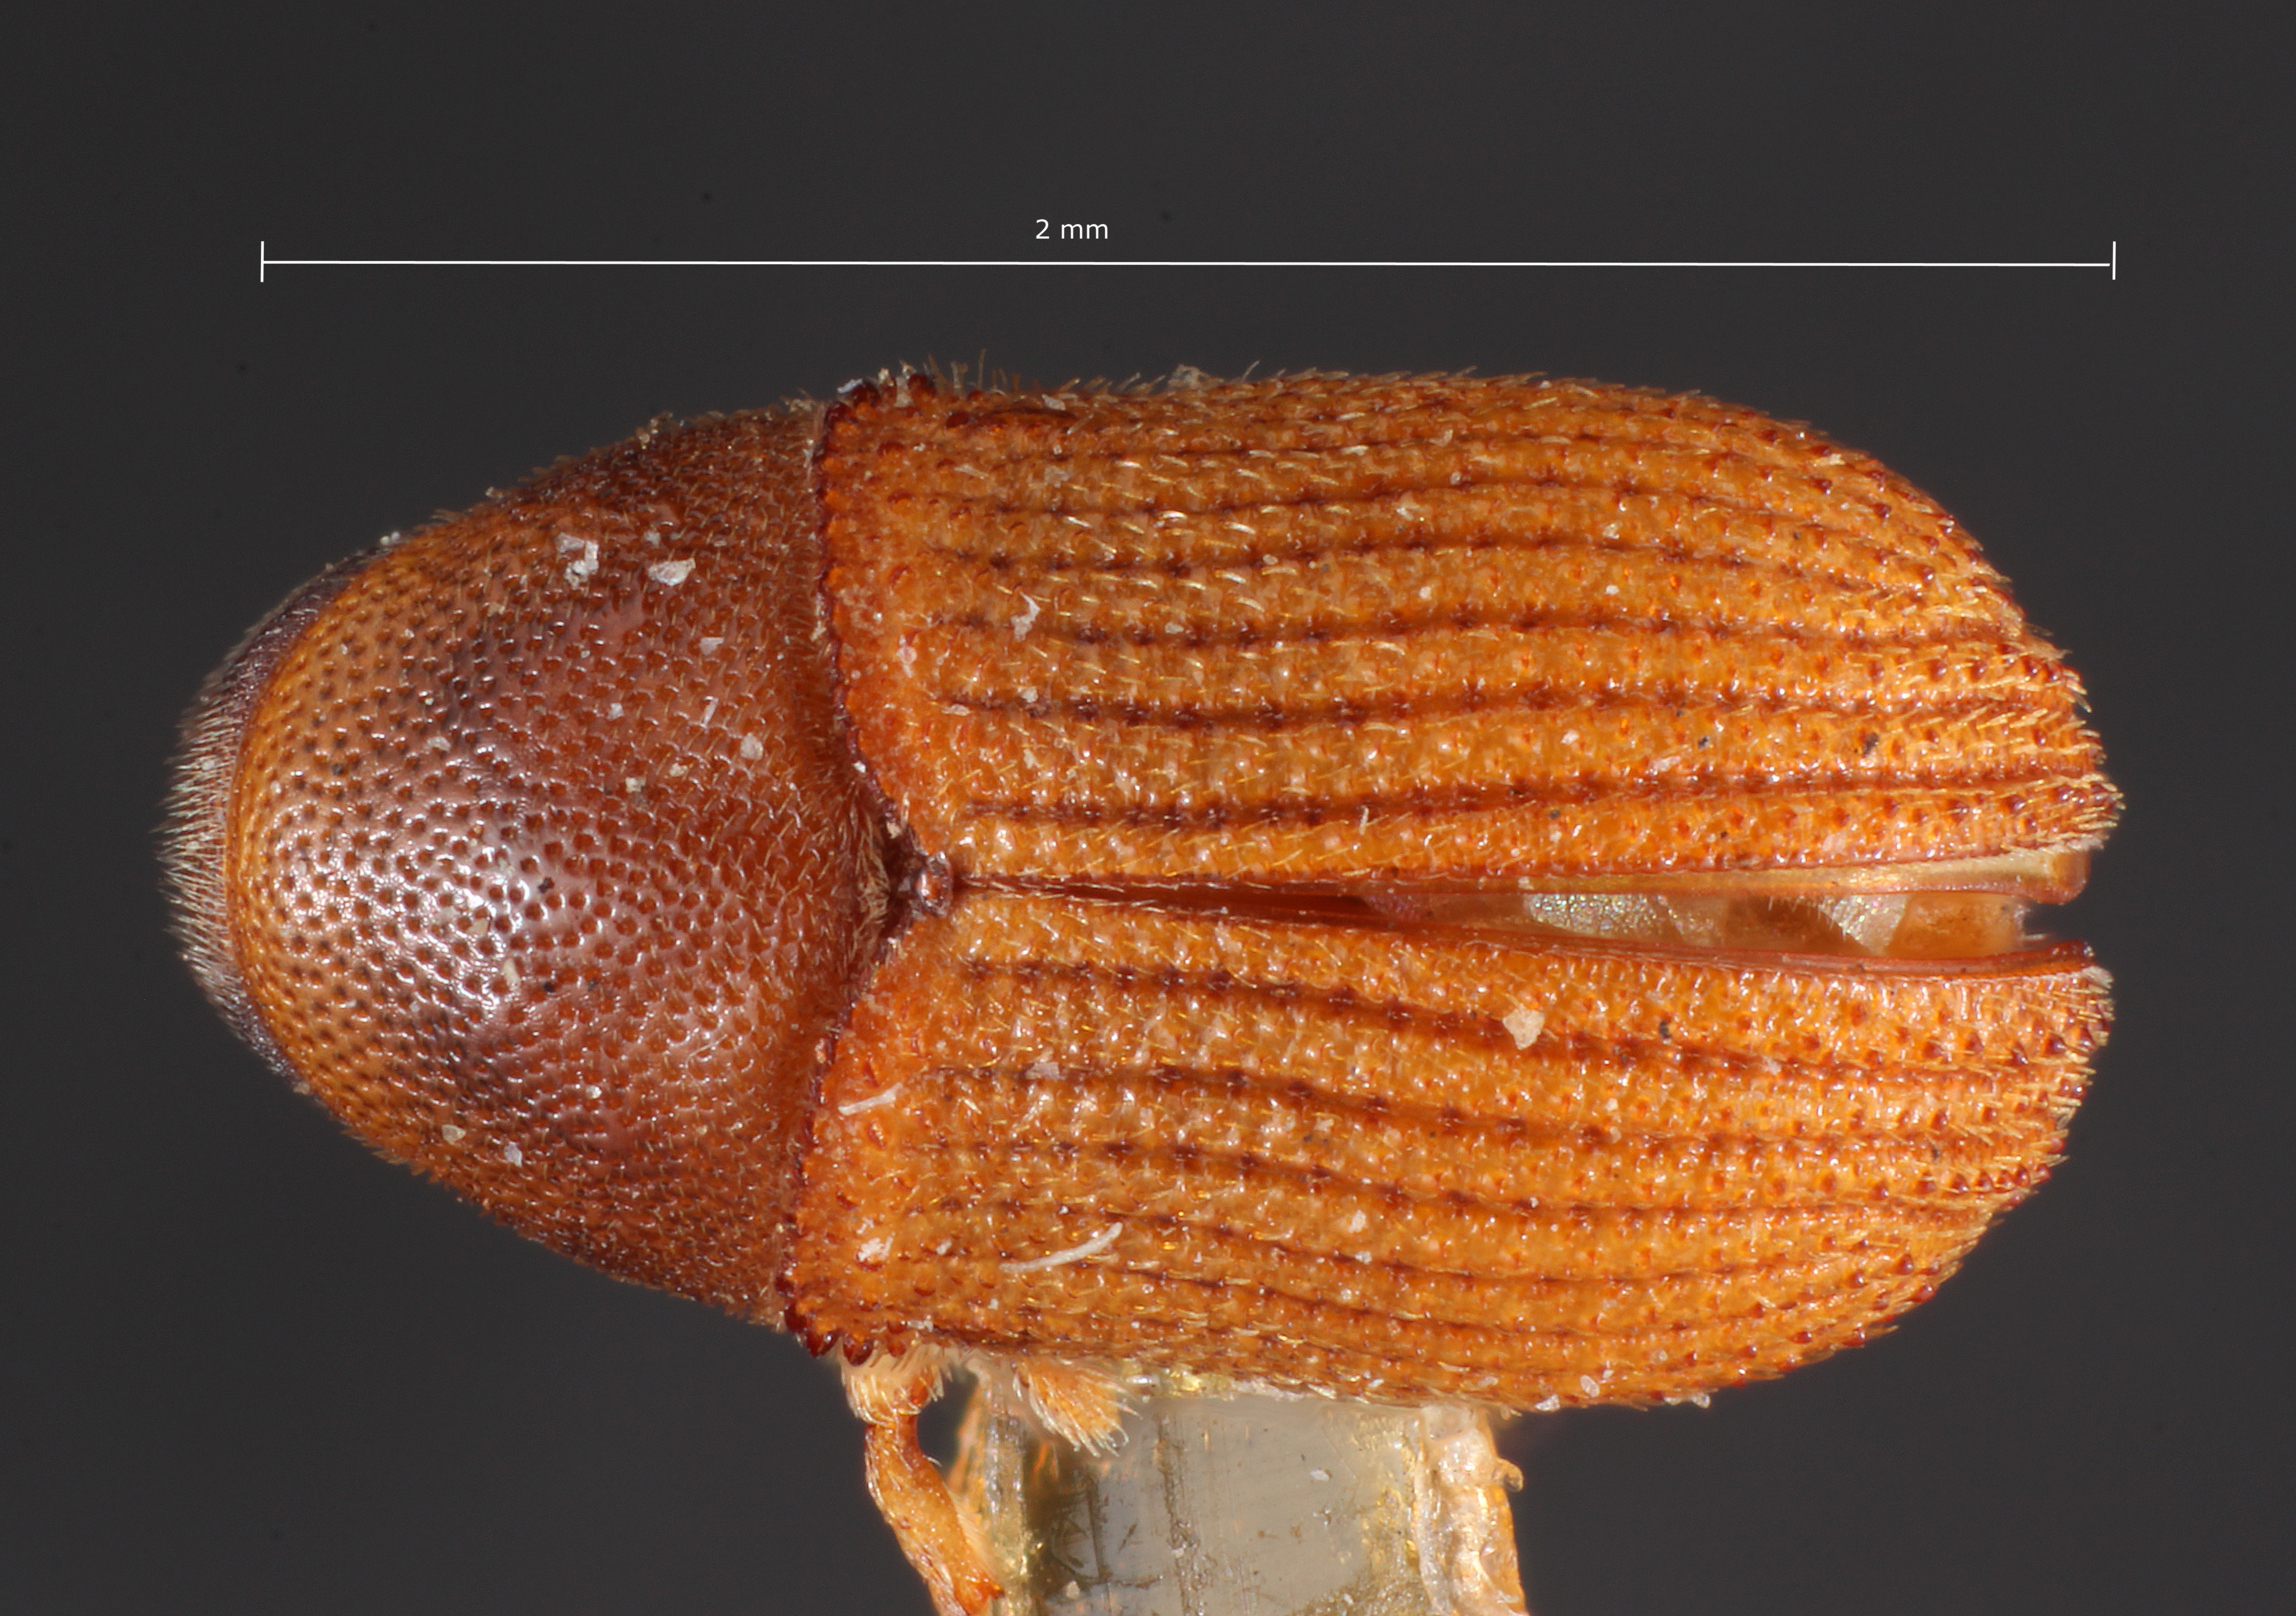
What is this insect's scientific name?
Phloeosinus taxodii
